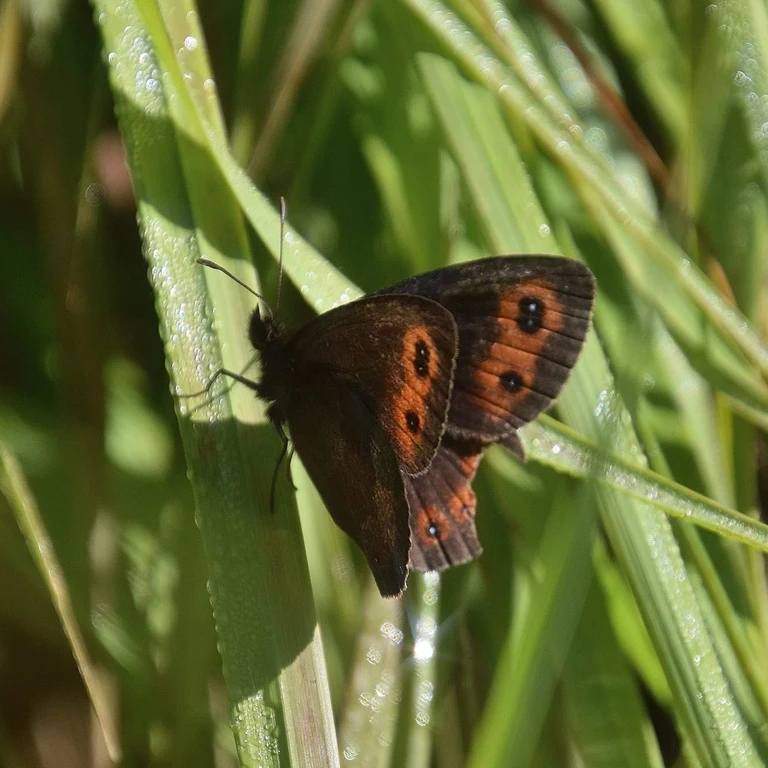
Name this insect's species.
Erebia aethiops
